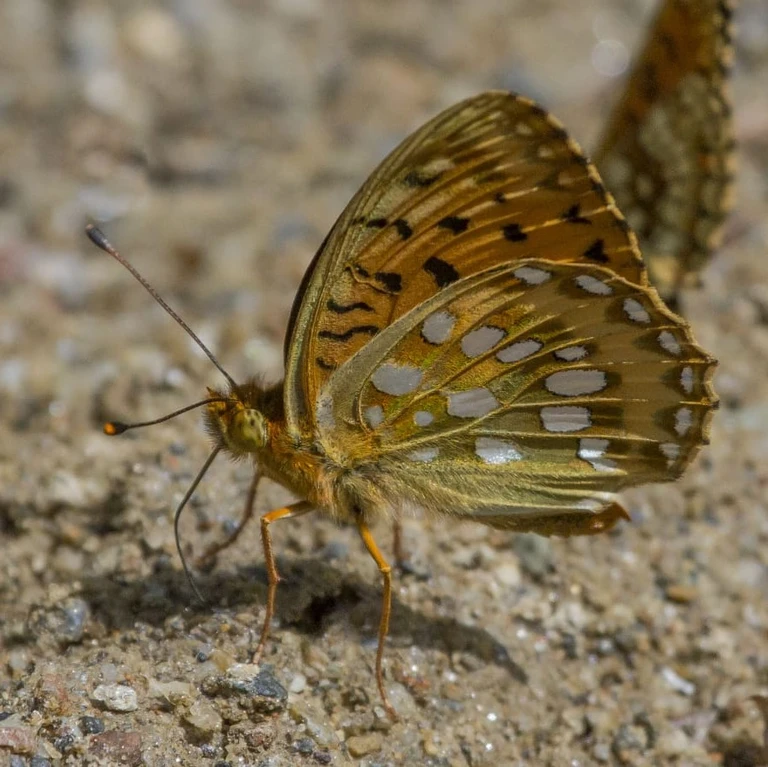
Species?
Speyeria aglaja
